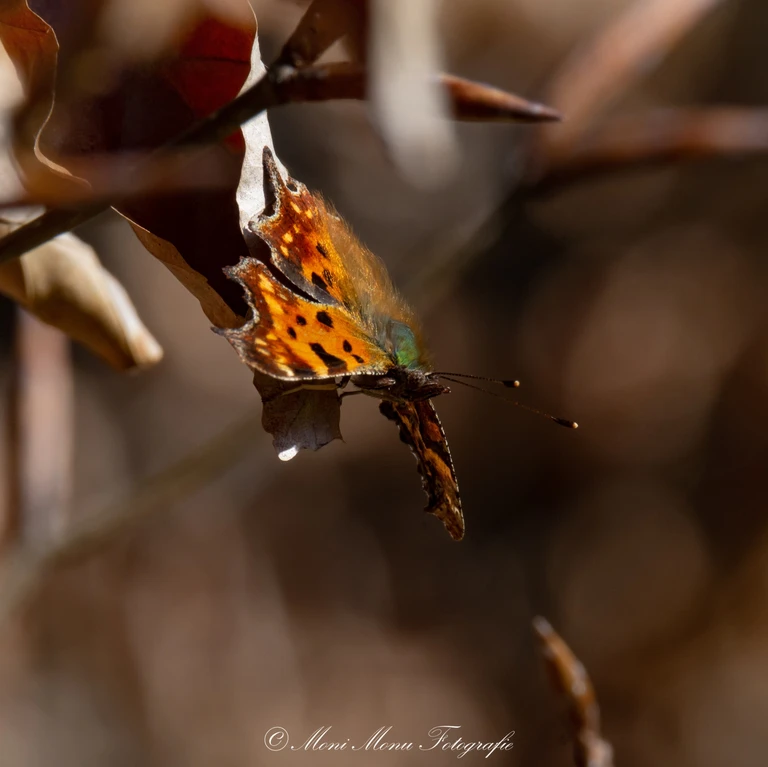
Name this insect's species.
Polygonia c-album
